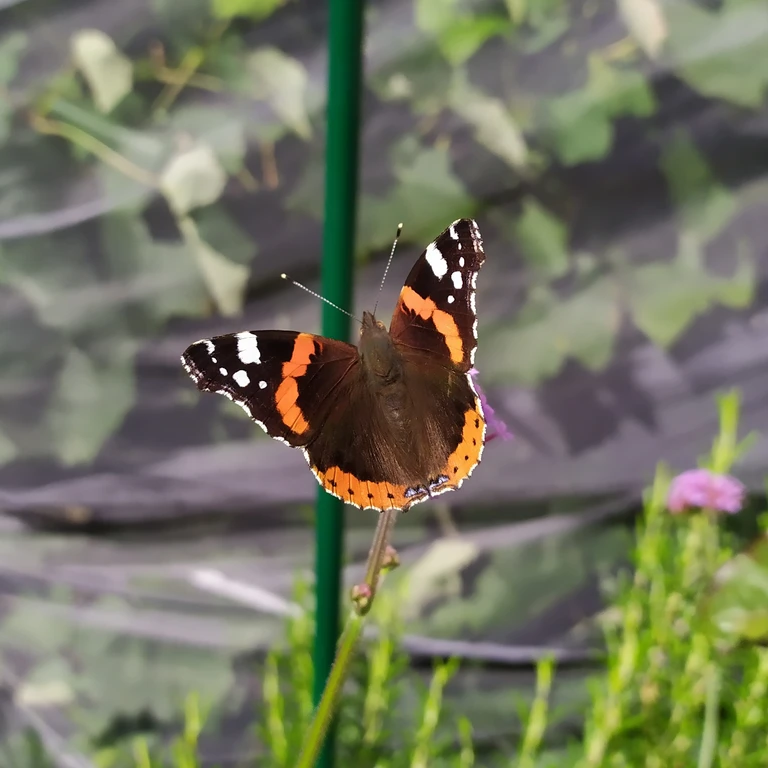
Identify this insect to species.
Vanessa atalanta
